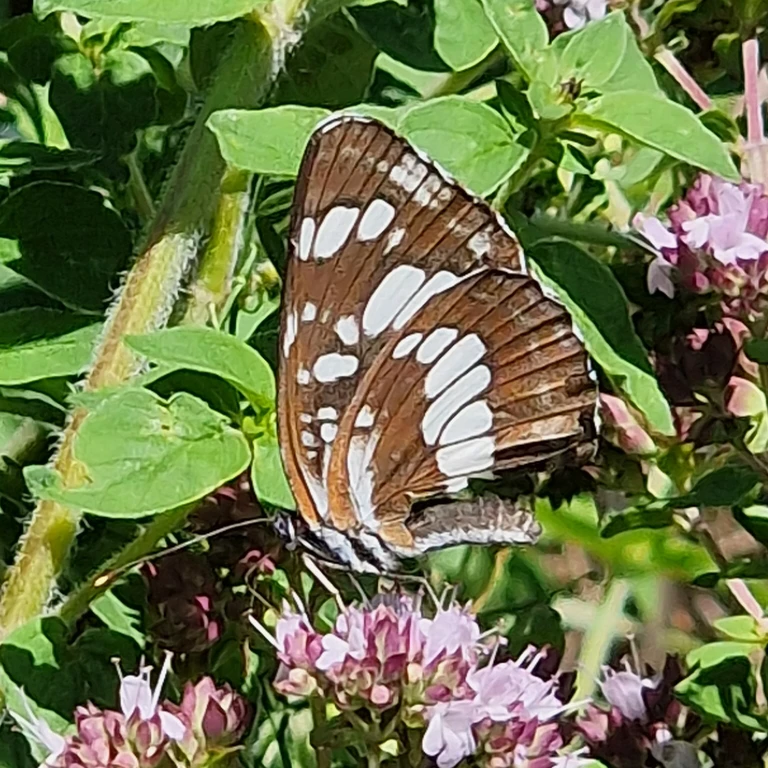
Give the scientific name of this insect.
Neptis rivularis
